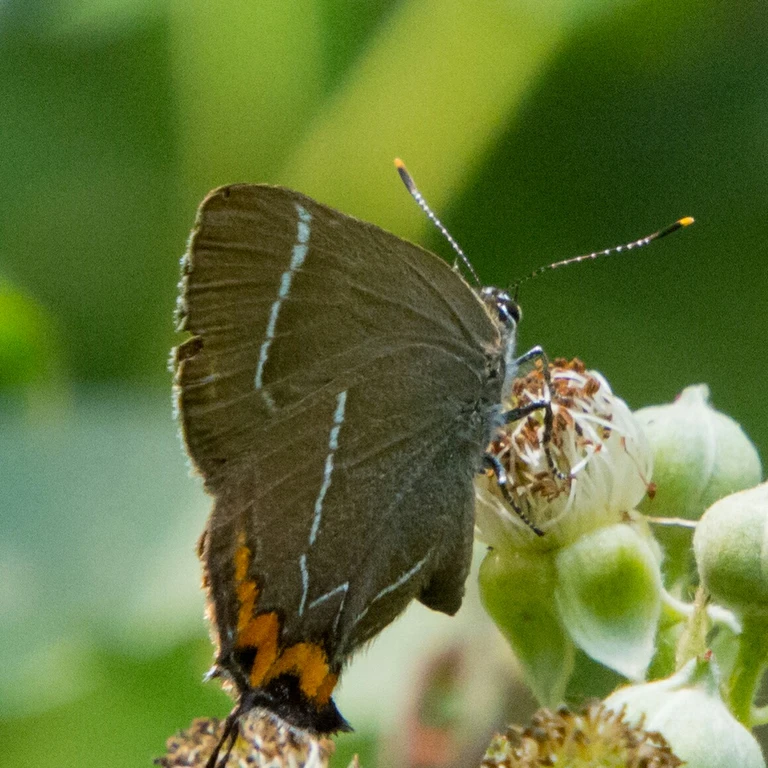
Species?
Satyrium w-album
